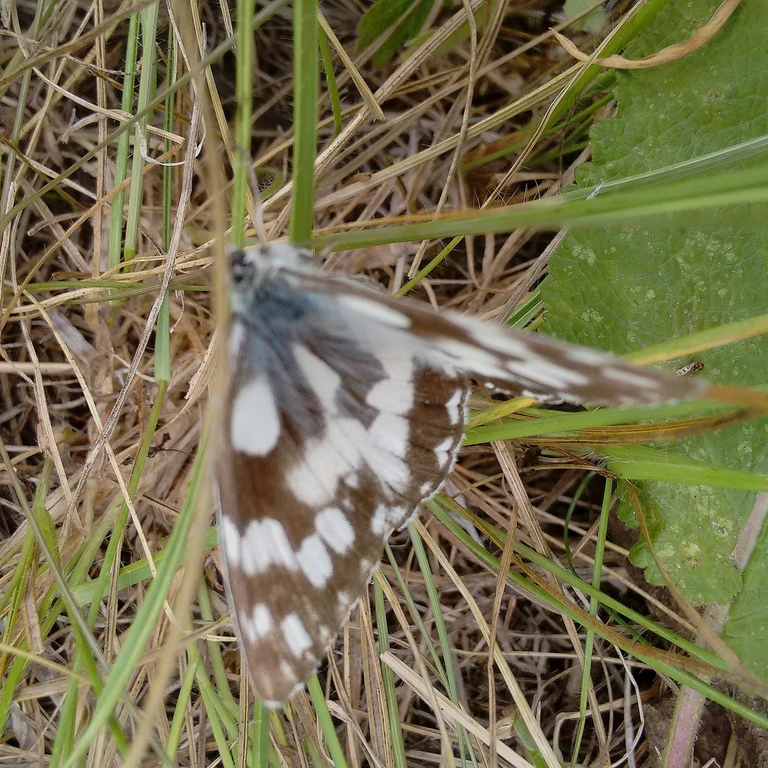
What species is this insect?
Melanargia galathea
